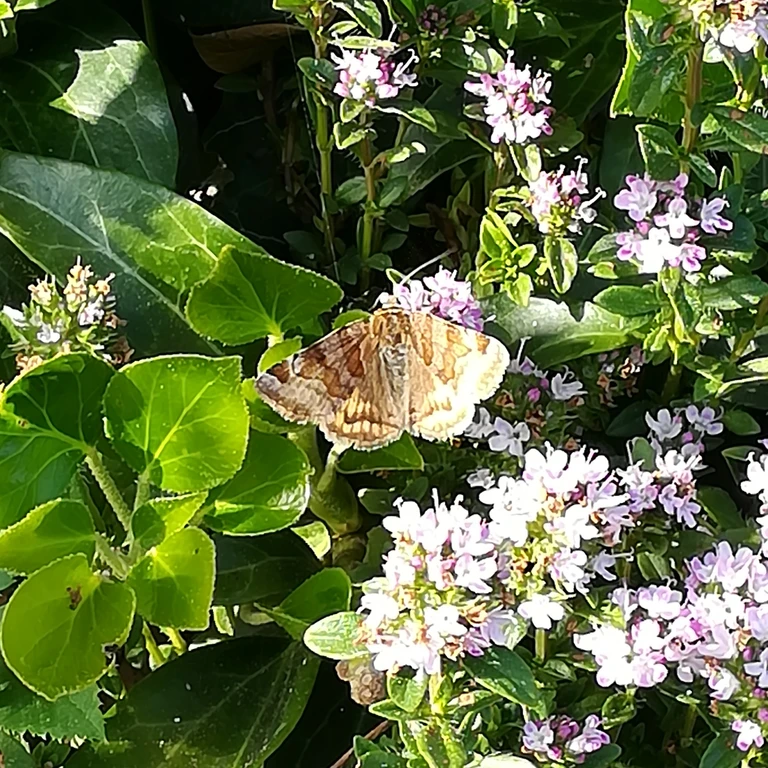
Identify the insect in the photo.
Euclidia glyphica
